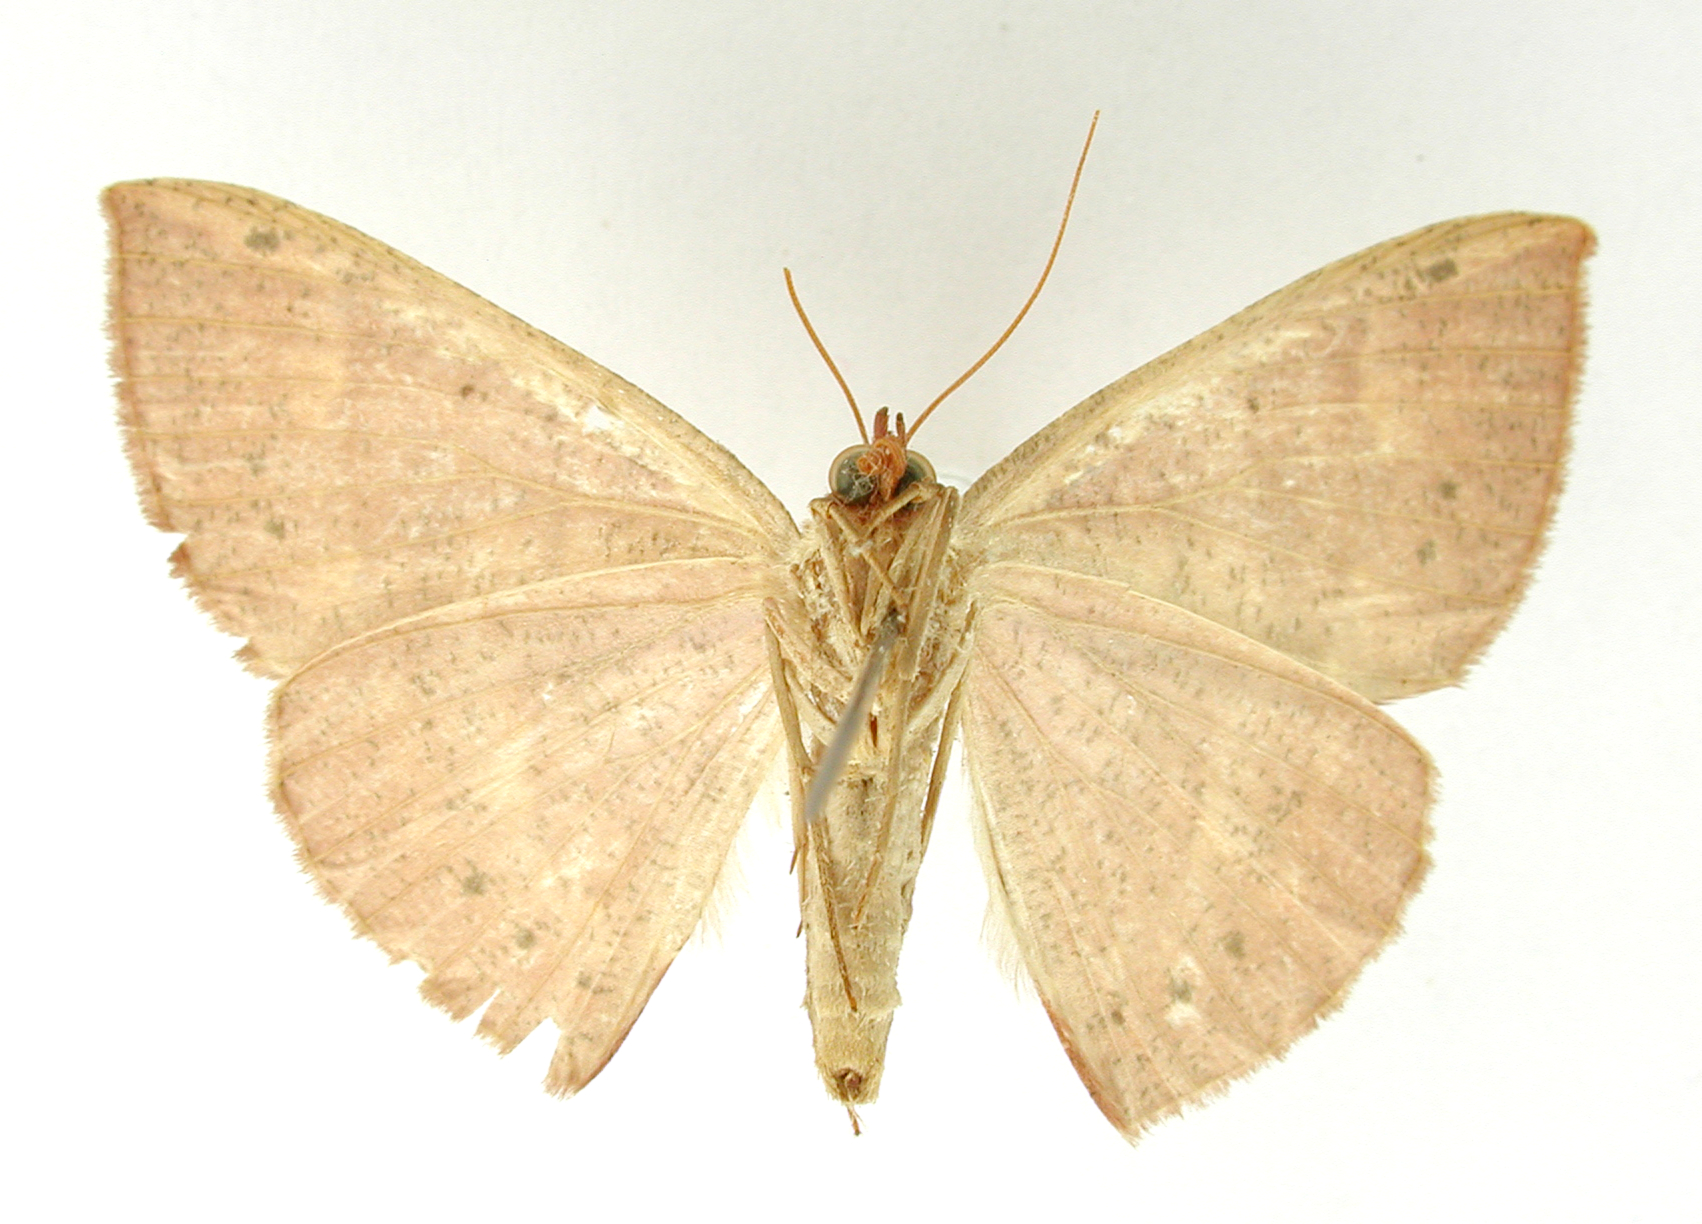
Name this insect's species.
Oenoptila egeria
